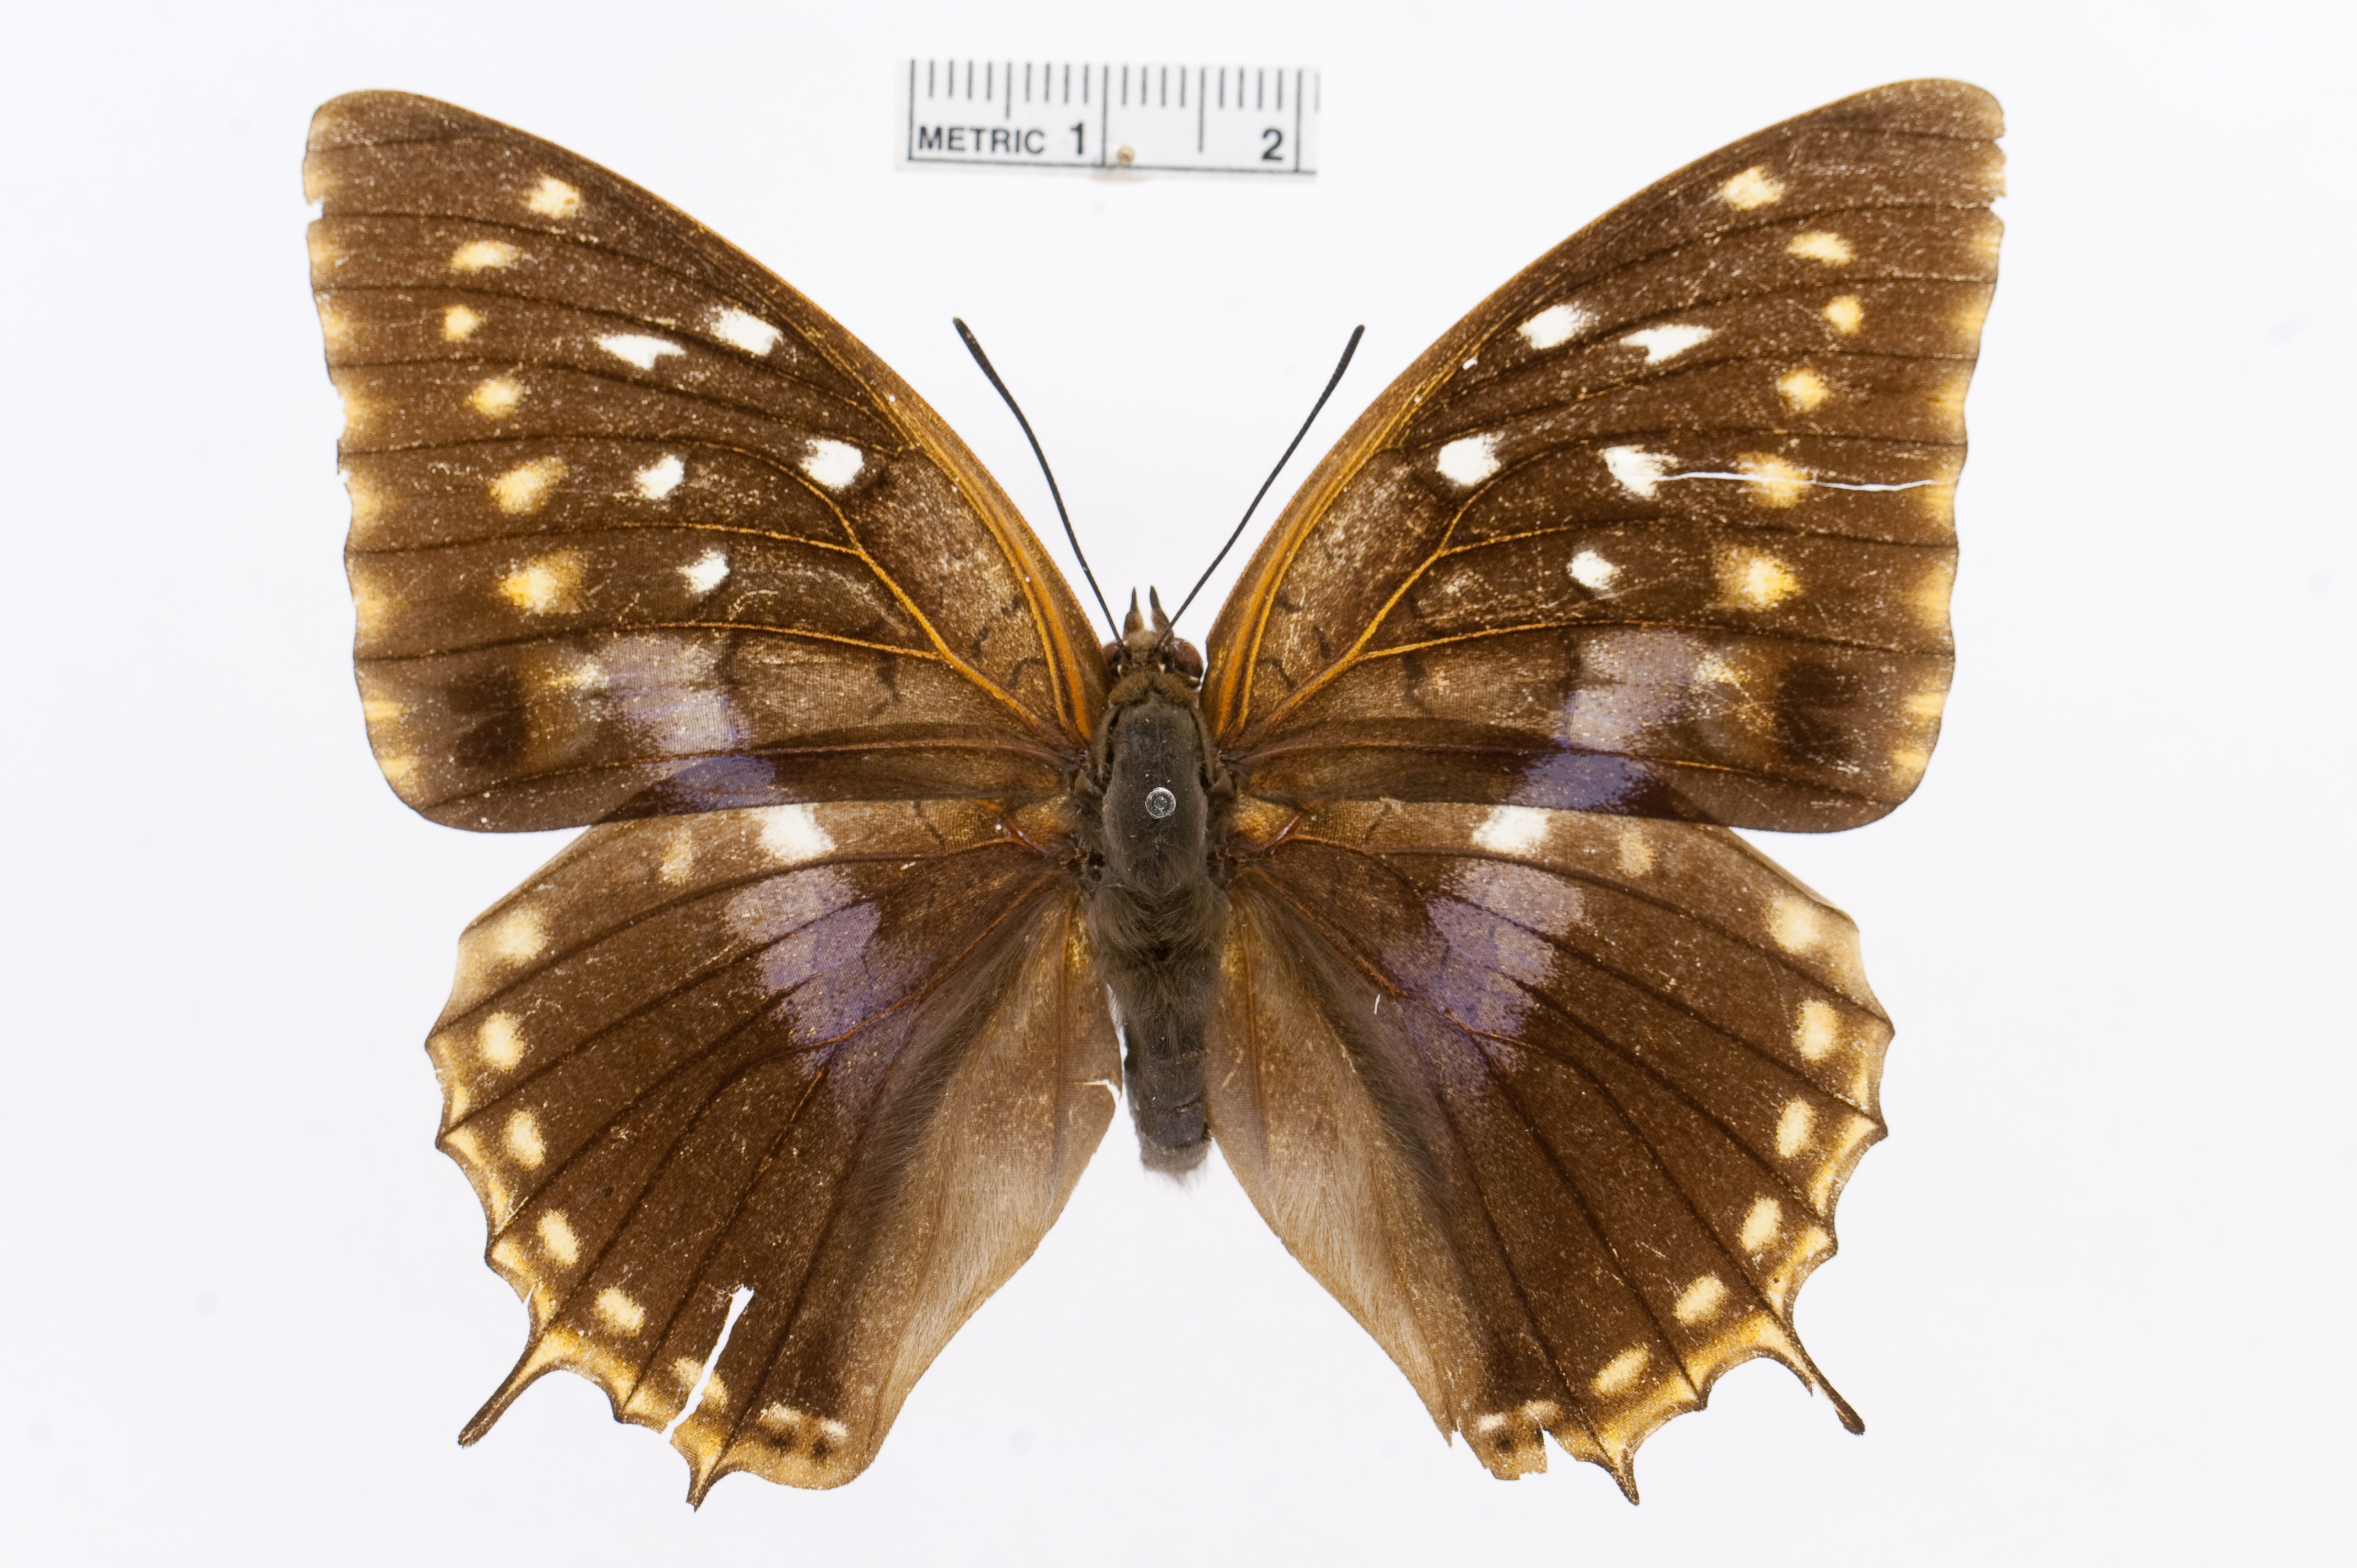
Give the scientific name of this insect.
Charaxes imperialis
